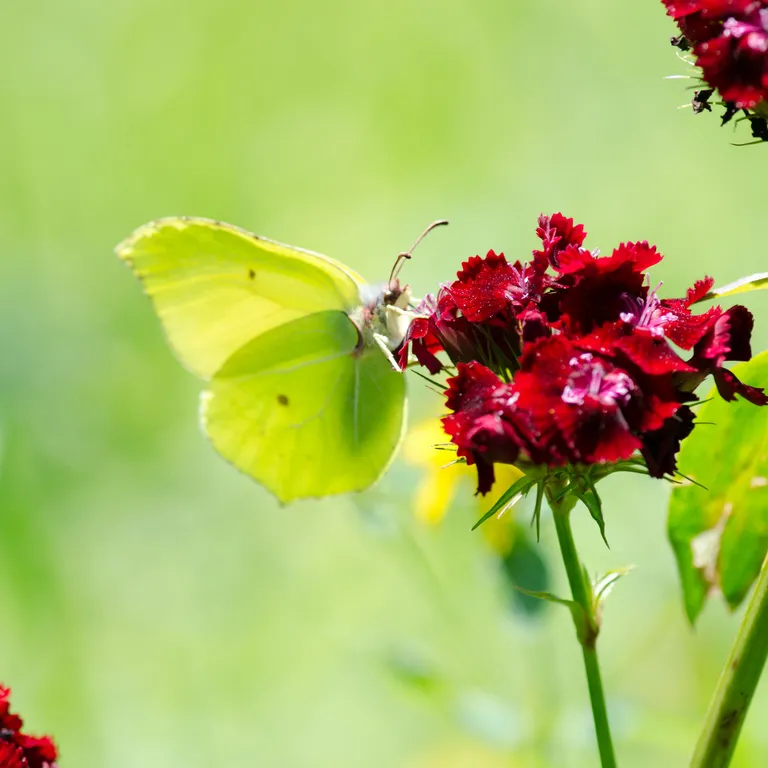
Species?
Gonepteryx rhamni
